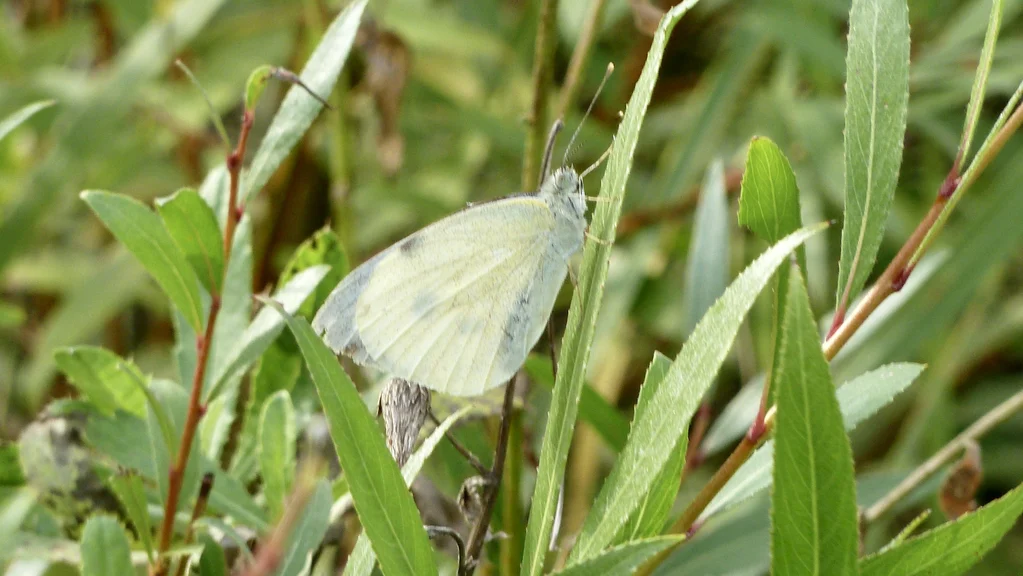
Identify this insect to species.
Pieris brassicae
